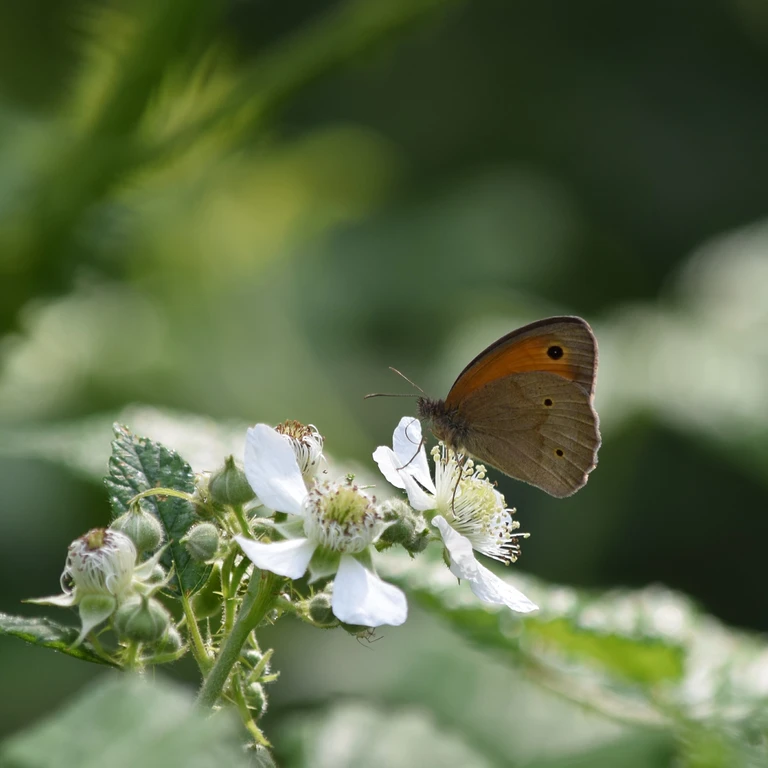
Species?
Maniola jurtina
